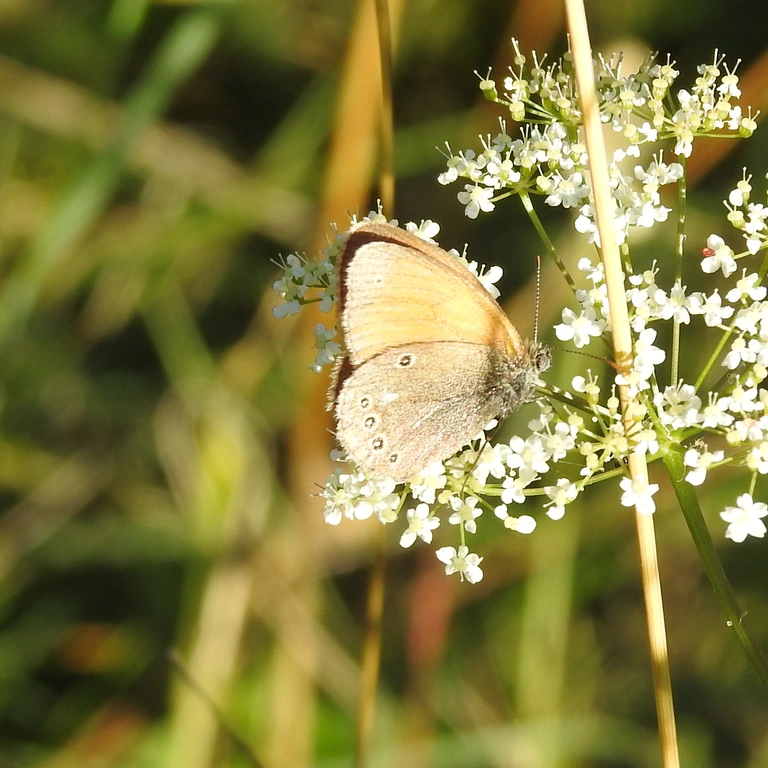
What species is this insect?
Coenonympha glycerion (also Coenonympha iphis)
